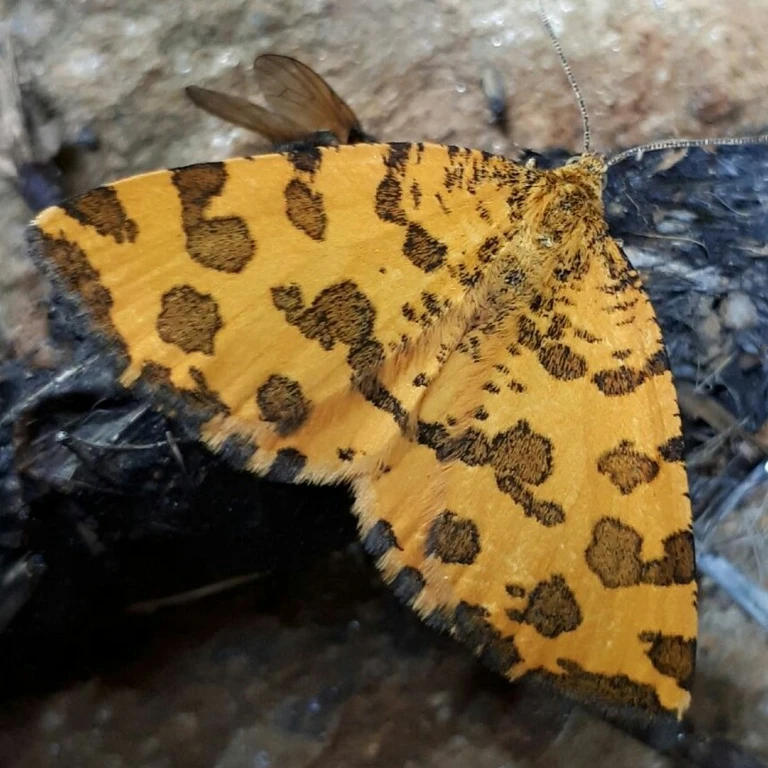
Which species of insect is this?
Pseudopanthera macularia
